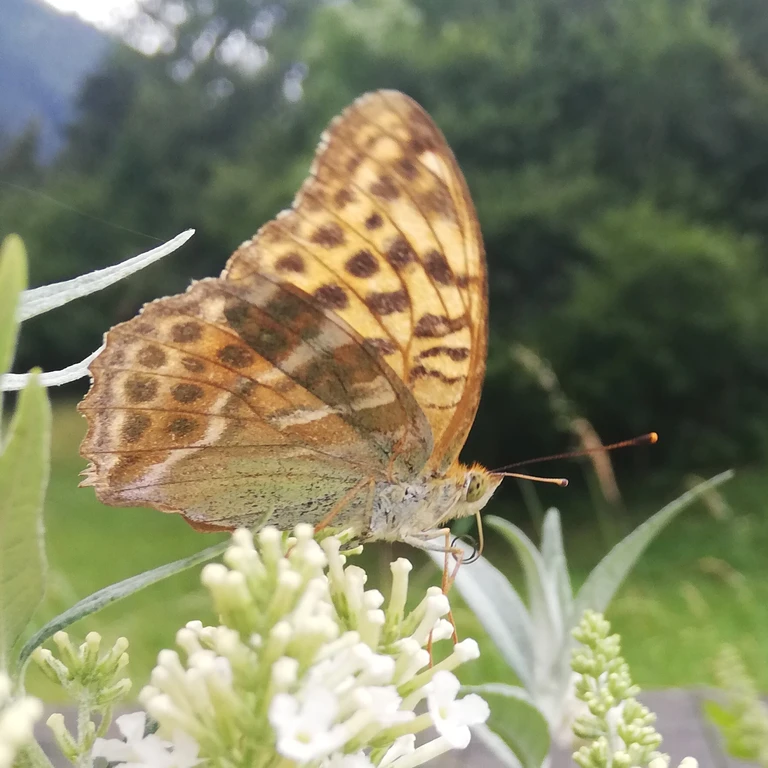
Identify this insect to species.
Argynnis paphia
